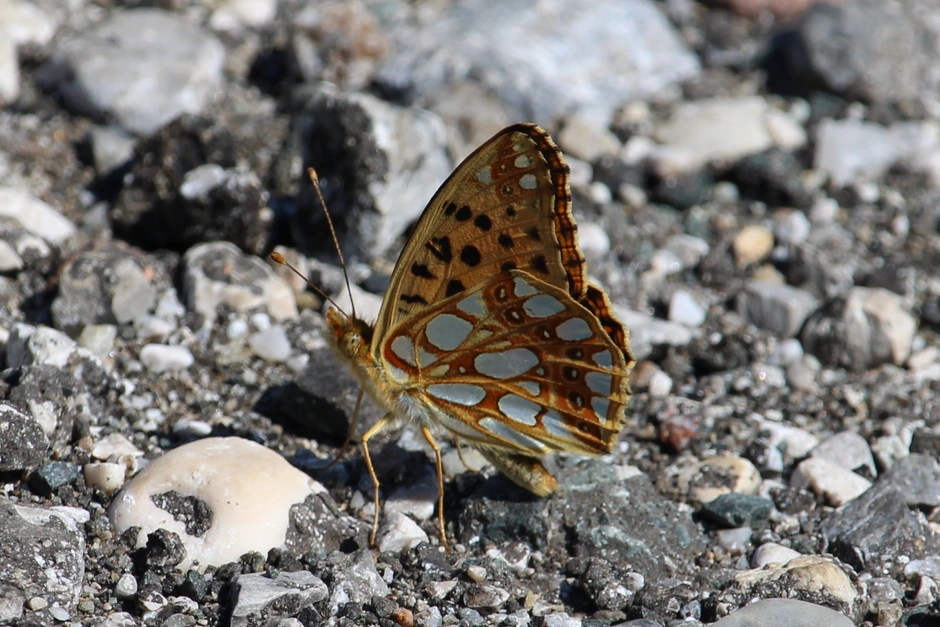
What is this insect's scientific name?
Issoria lathonia
